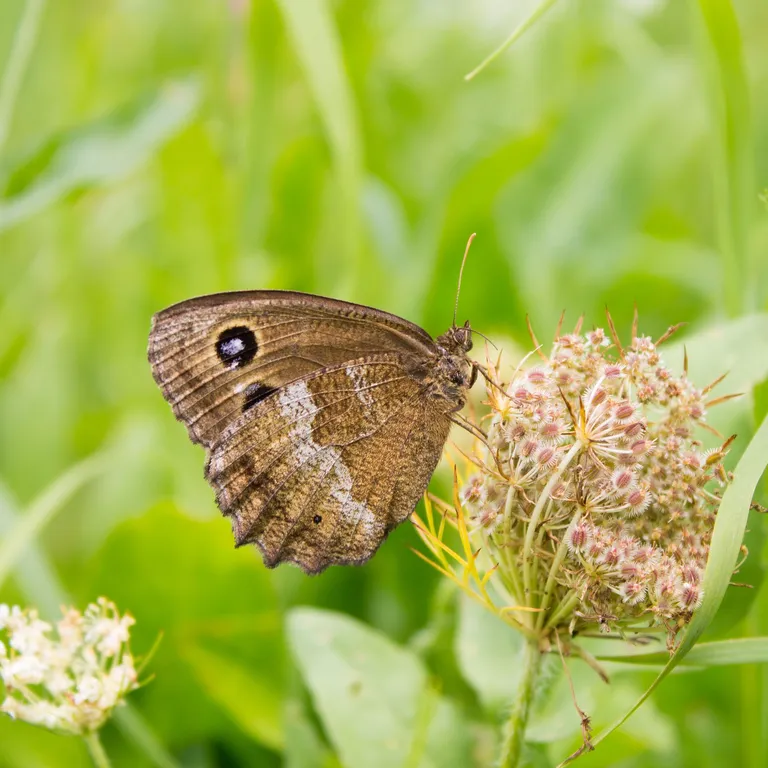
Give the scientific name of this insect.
Minois dryas
